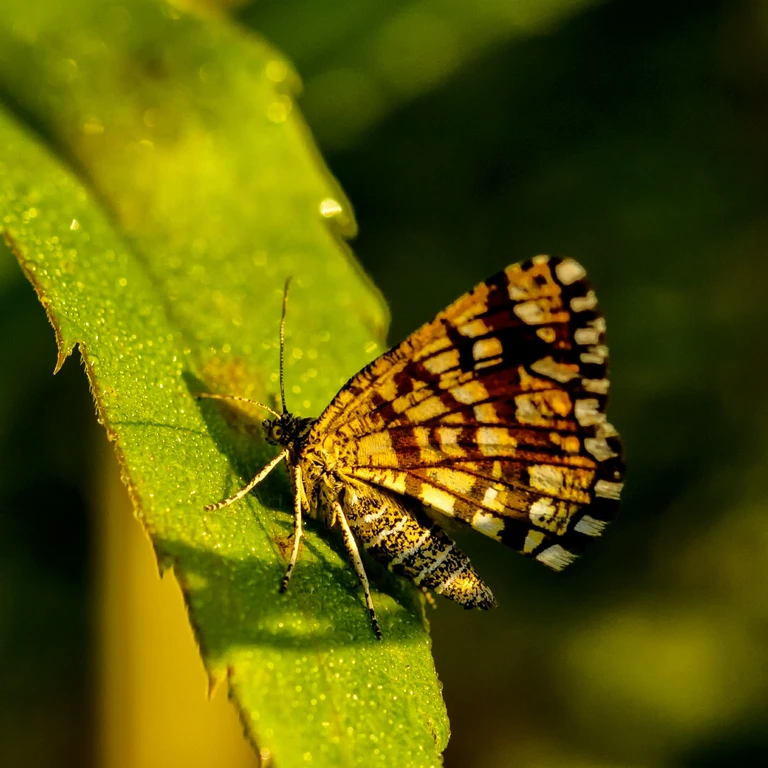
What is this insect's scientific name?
Chiasmia clathrata
